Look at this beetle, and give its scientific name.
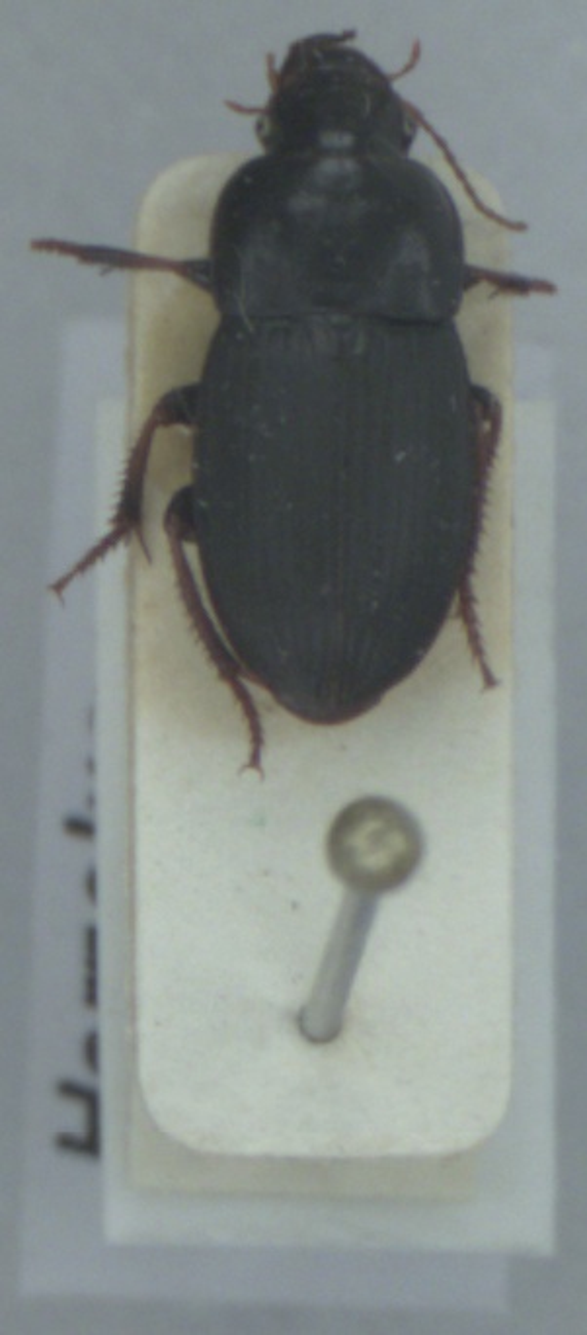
Harpalus tardus
